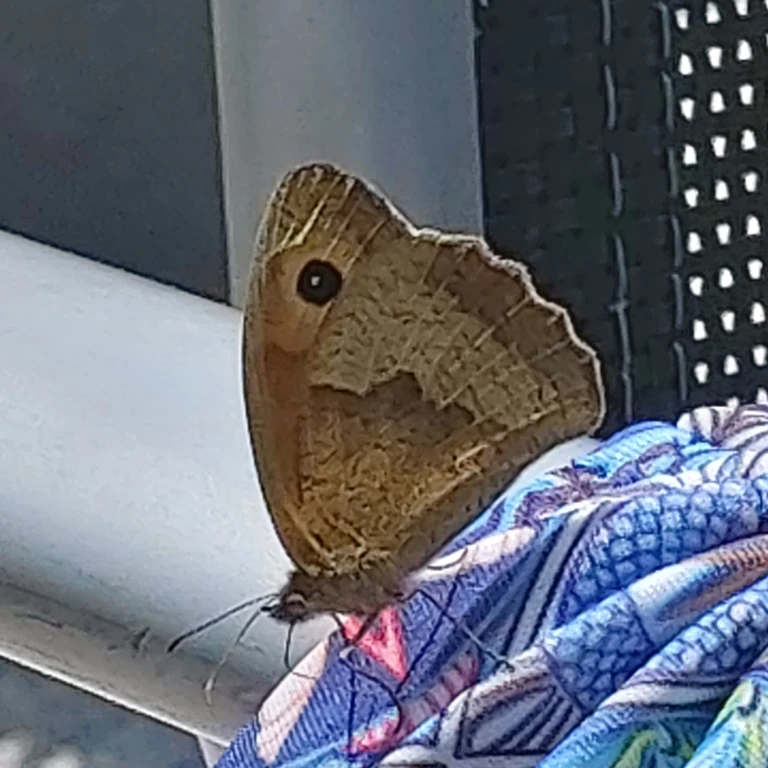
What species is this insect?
Maniola jurtina
